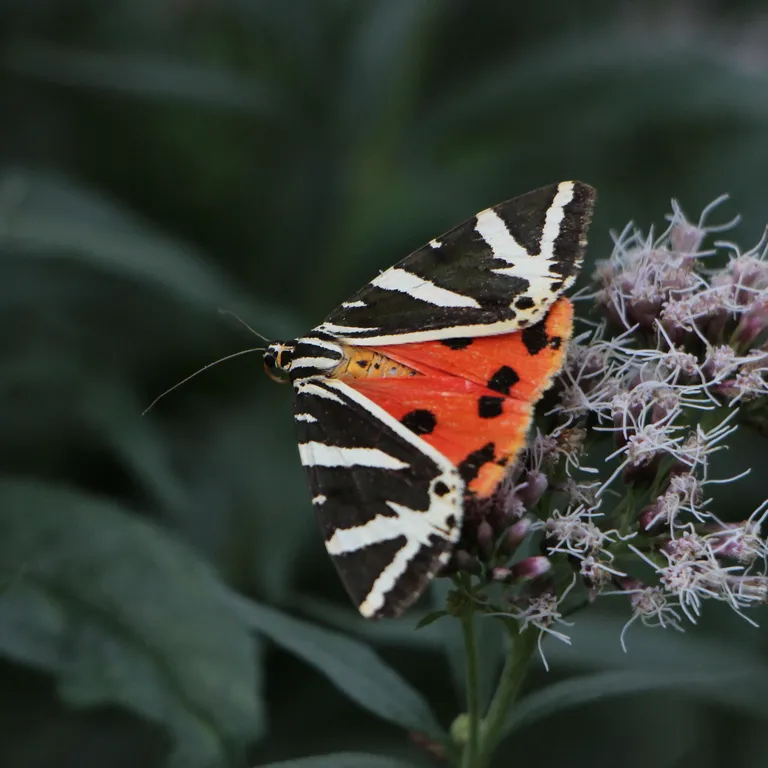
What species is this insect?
Euplagia quadripunctaria
